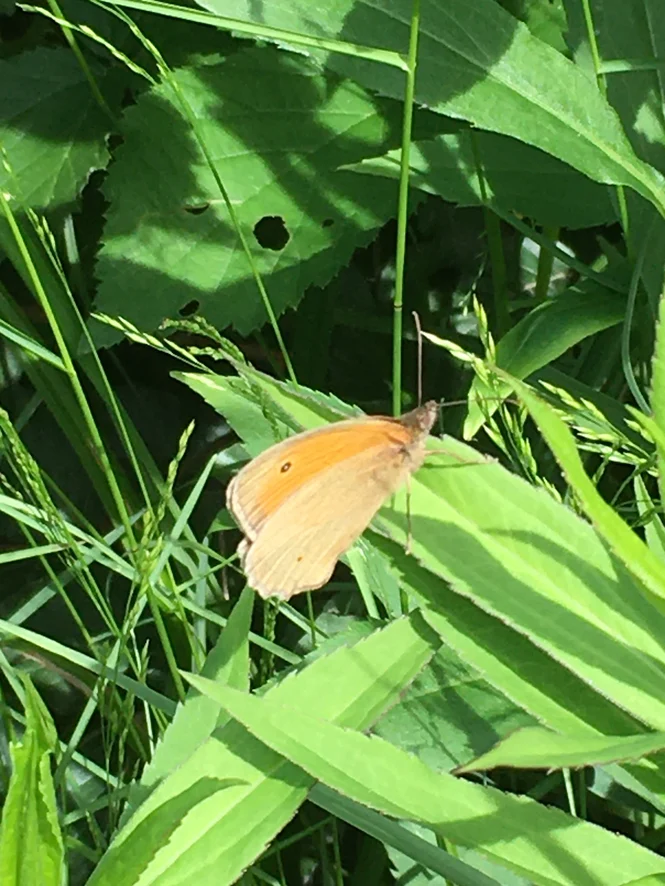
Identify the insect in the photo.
Maniola jurtina
